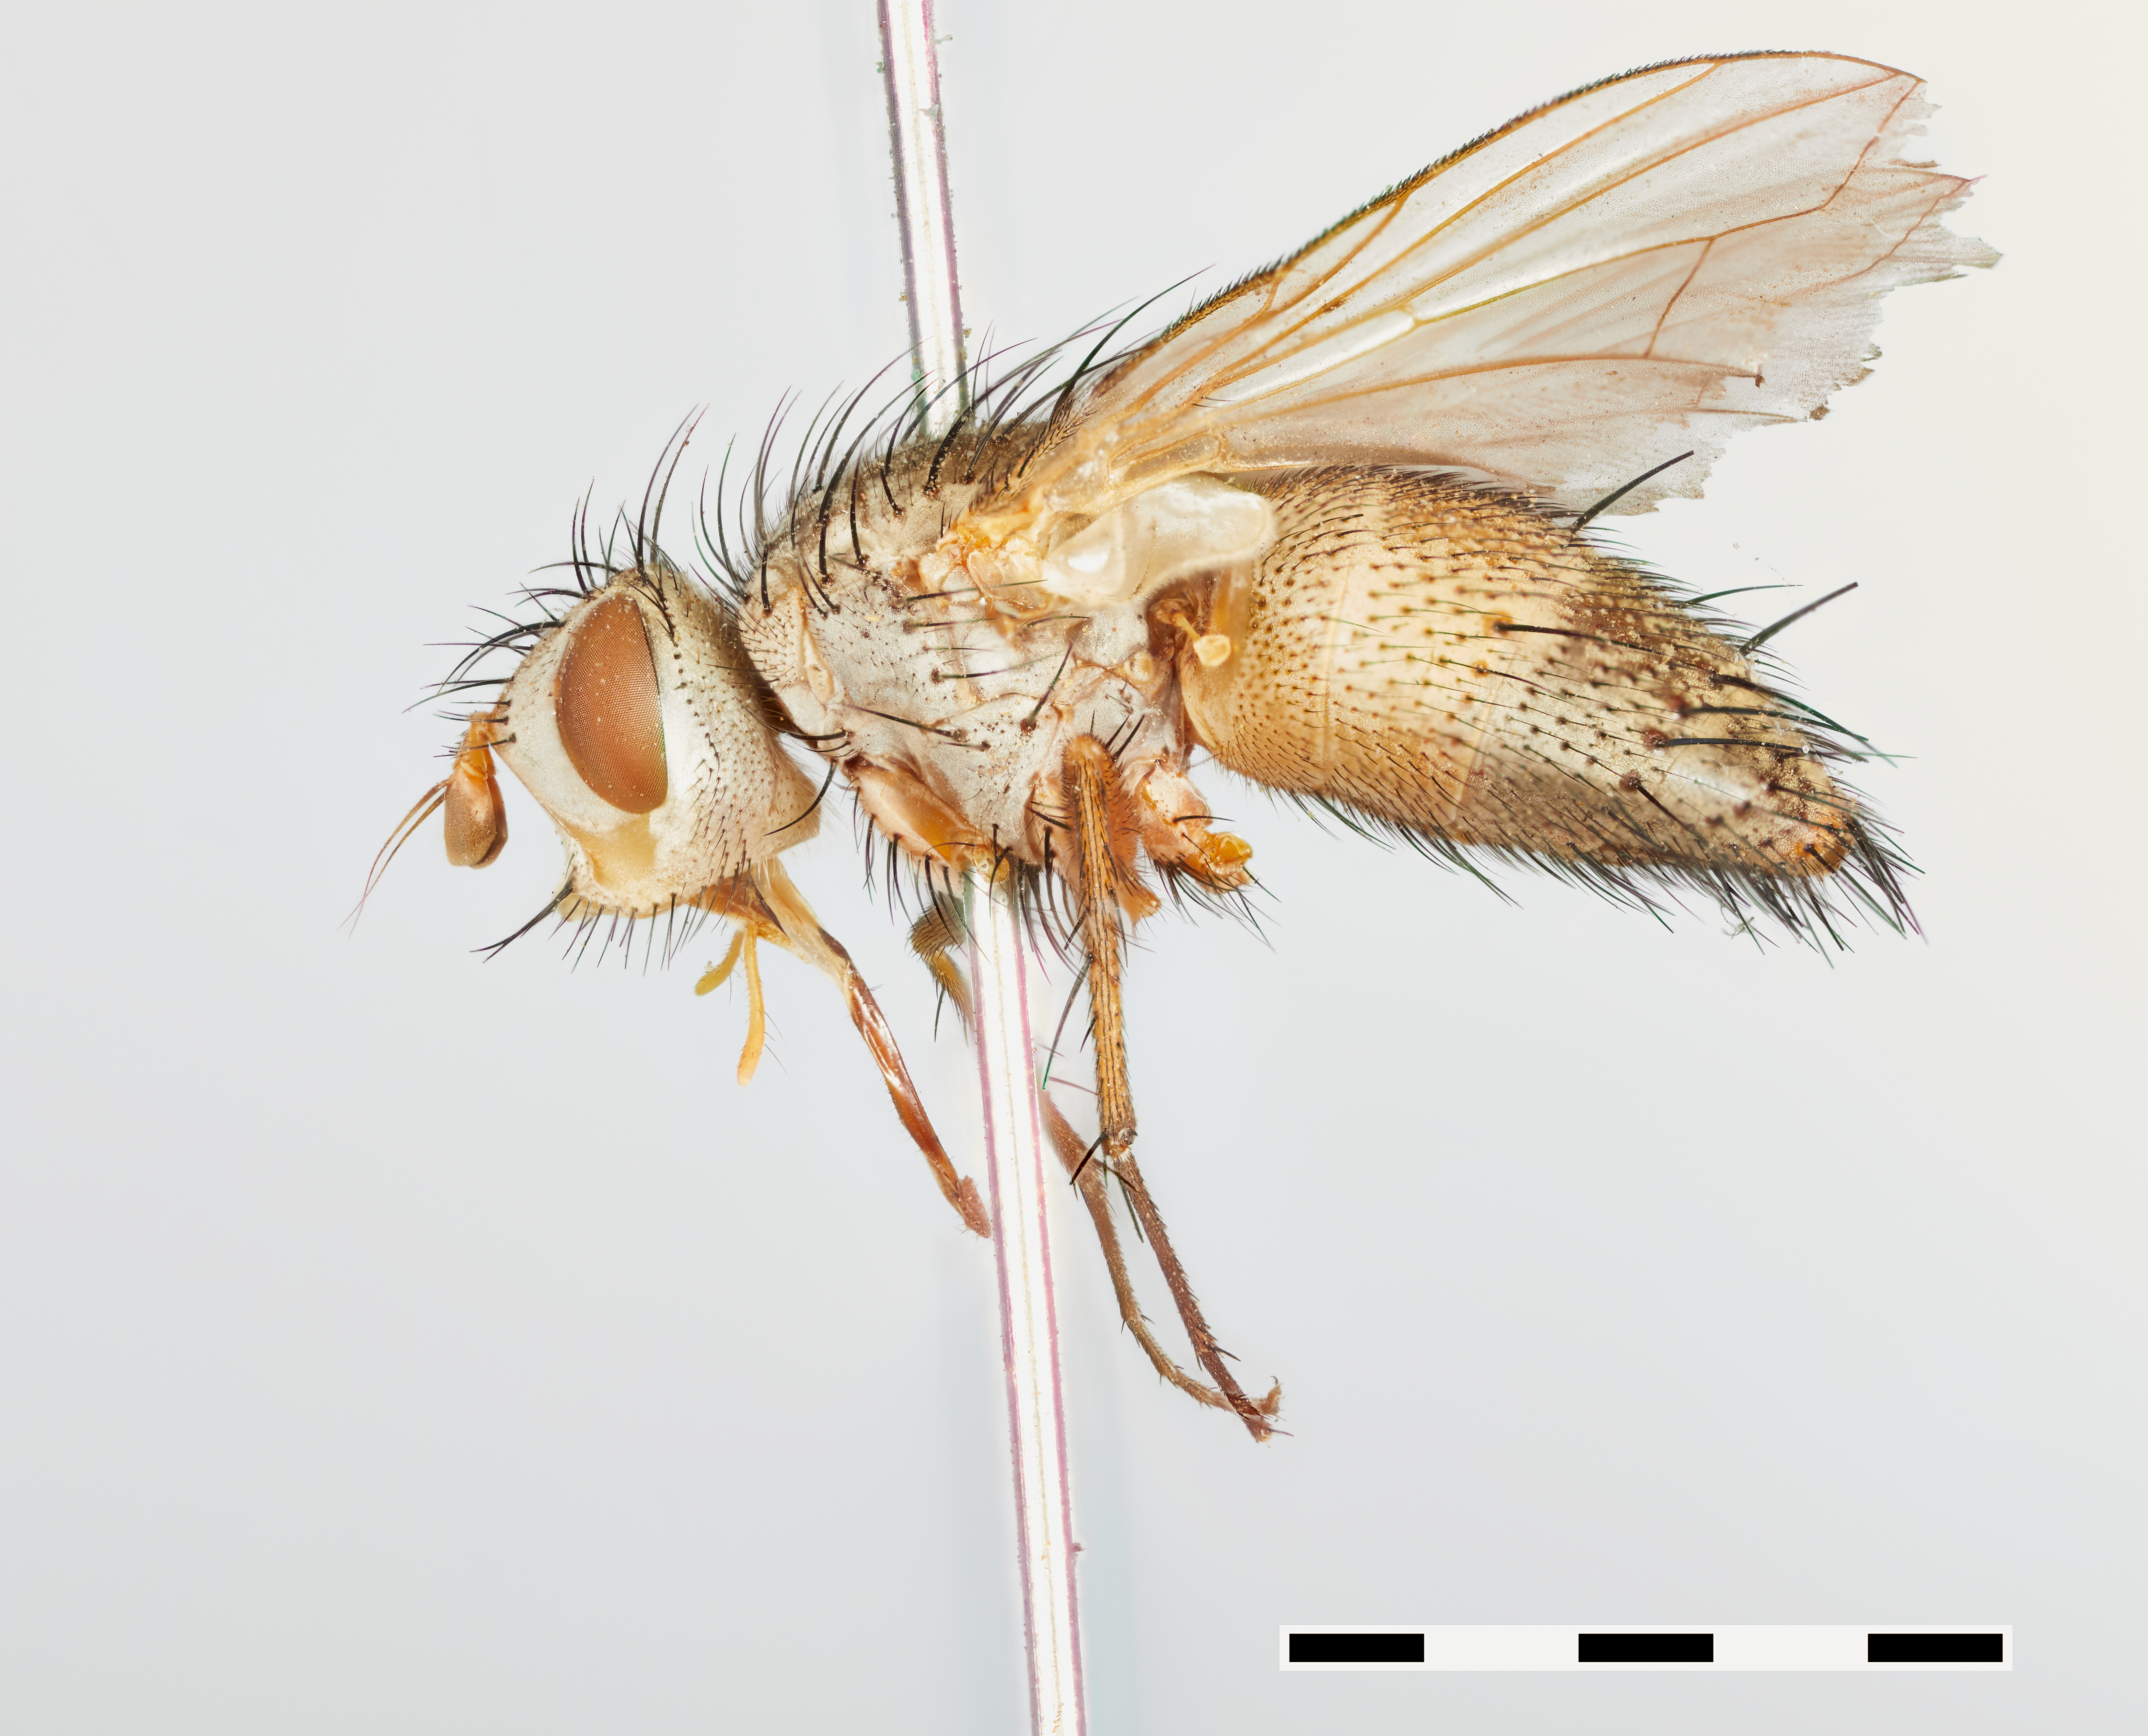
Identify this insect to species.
Drepanoglossa venatoris
